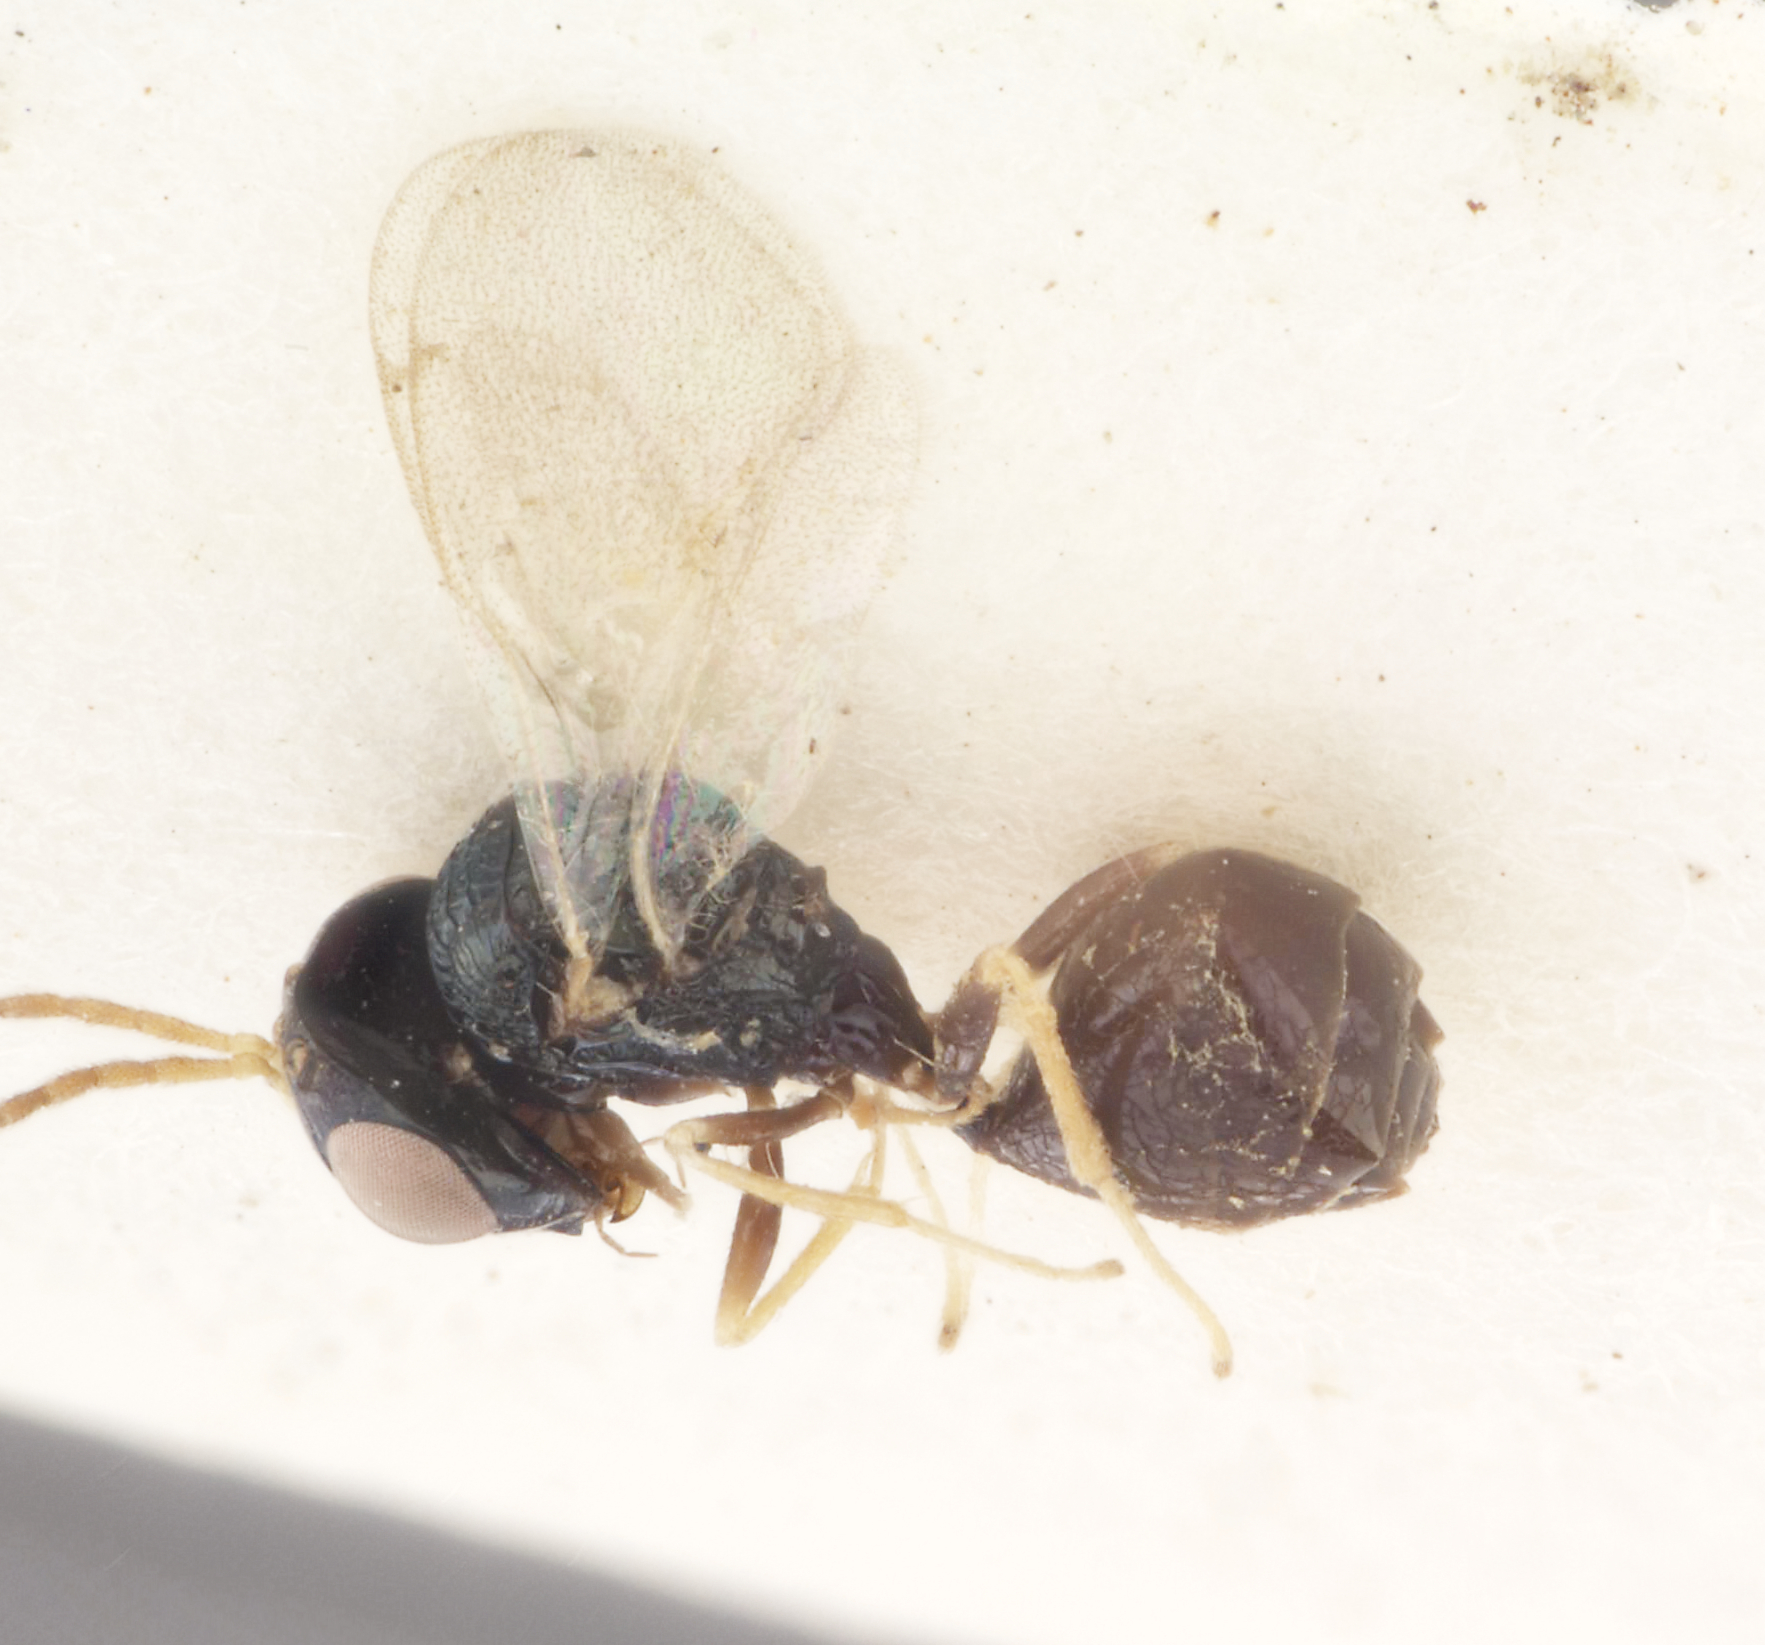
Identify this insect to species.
Orasema indica
